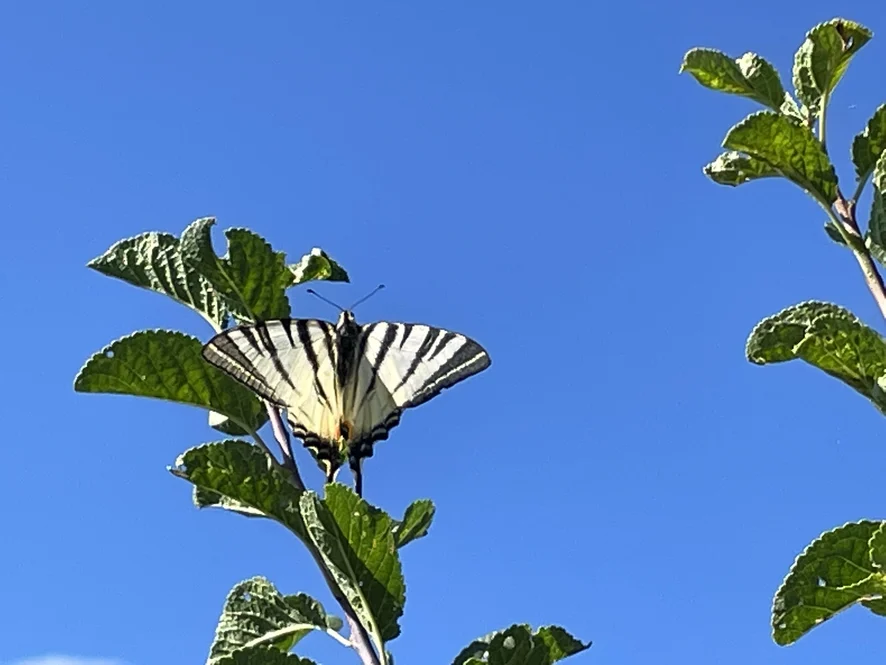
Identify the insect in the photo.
Iphiclides podalirius
